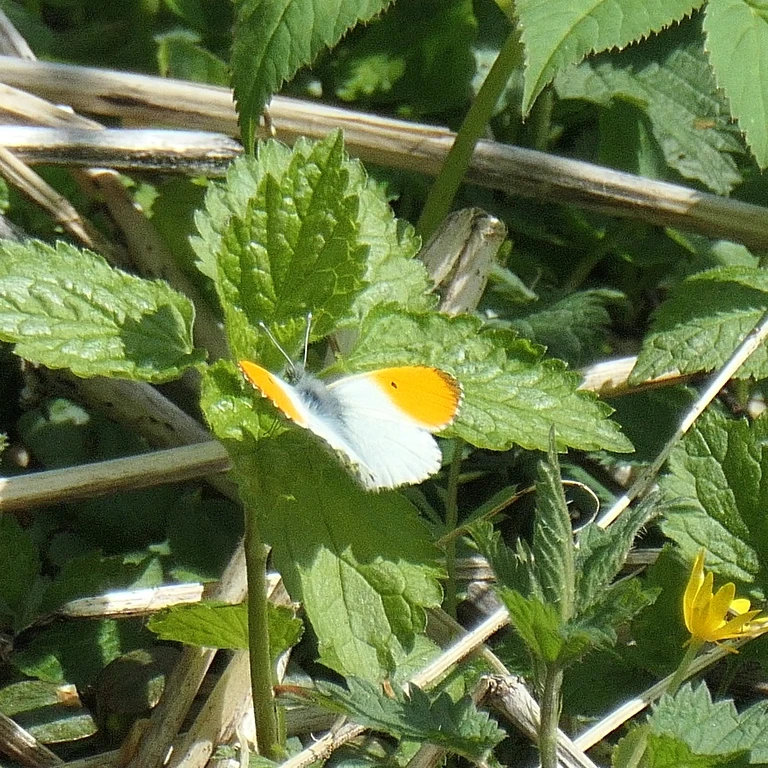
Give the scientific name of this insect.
Anthocharis cardamines
